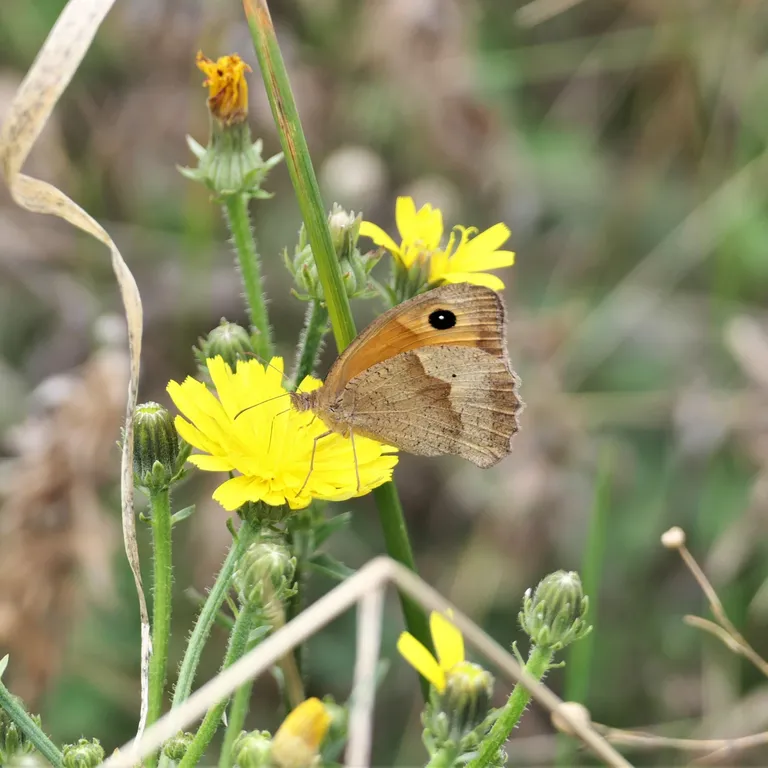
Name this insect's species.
Maniola jurtina
